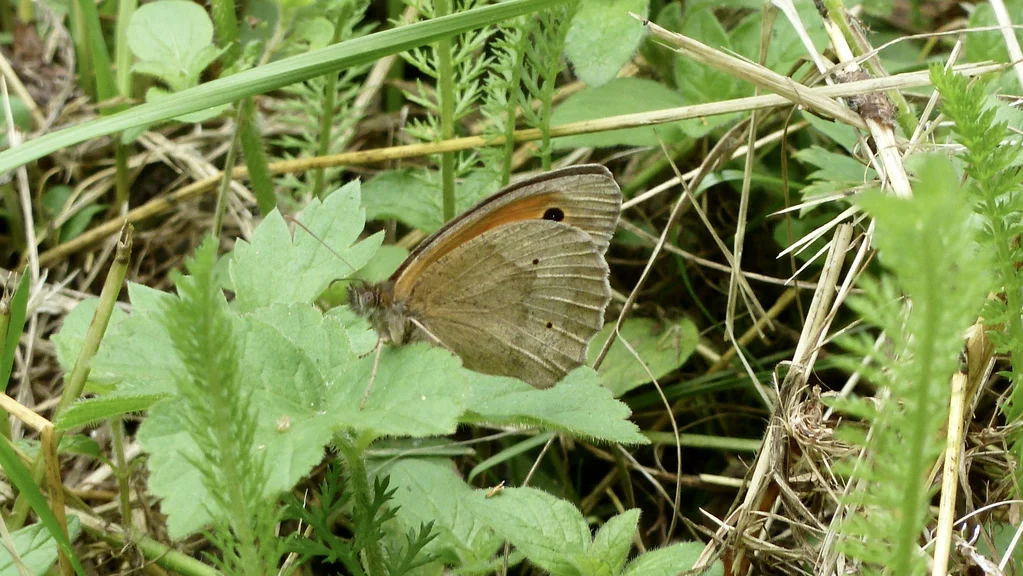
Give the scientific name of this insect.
Maniola jurtina
